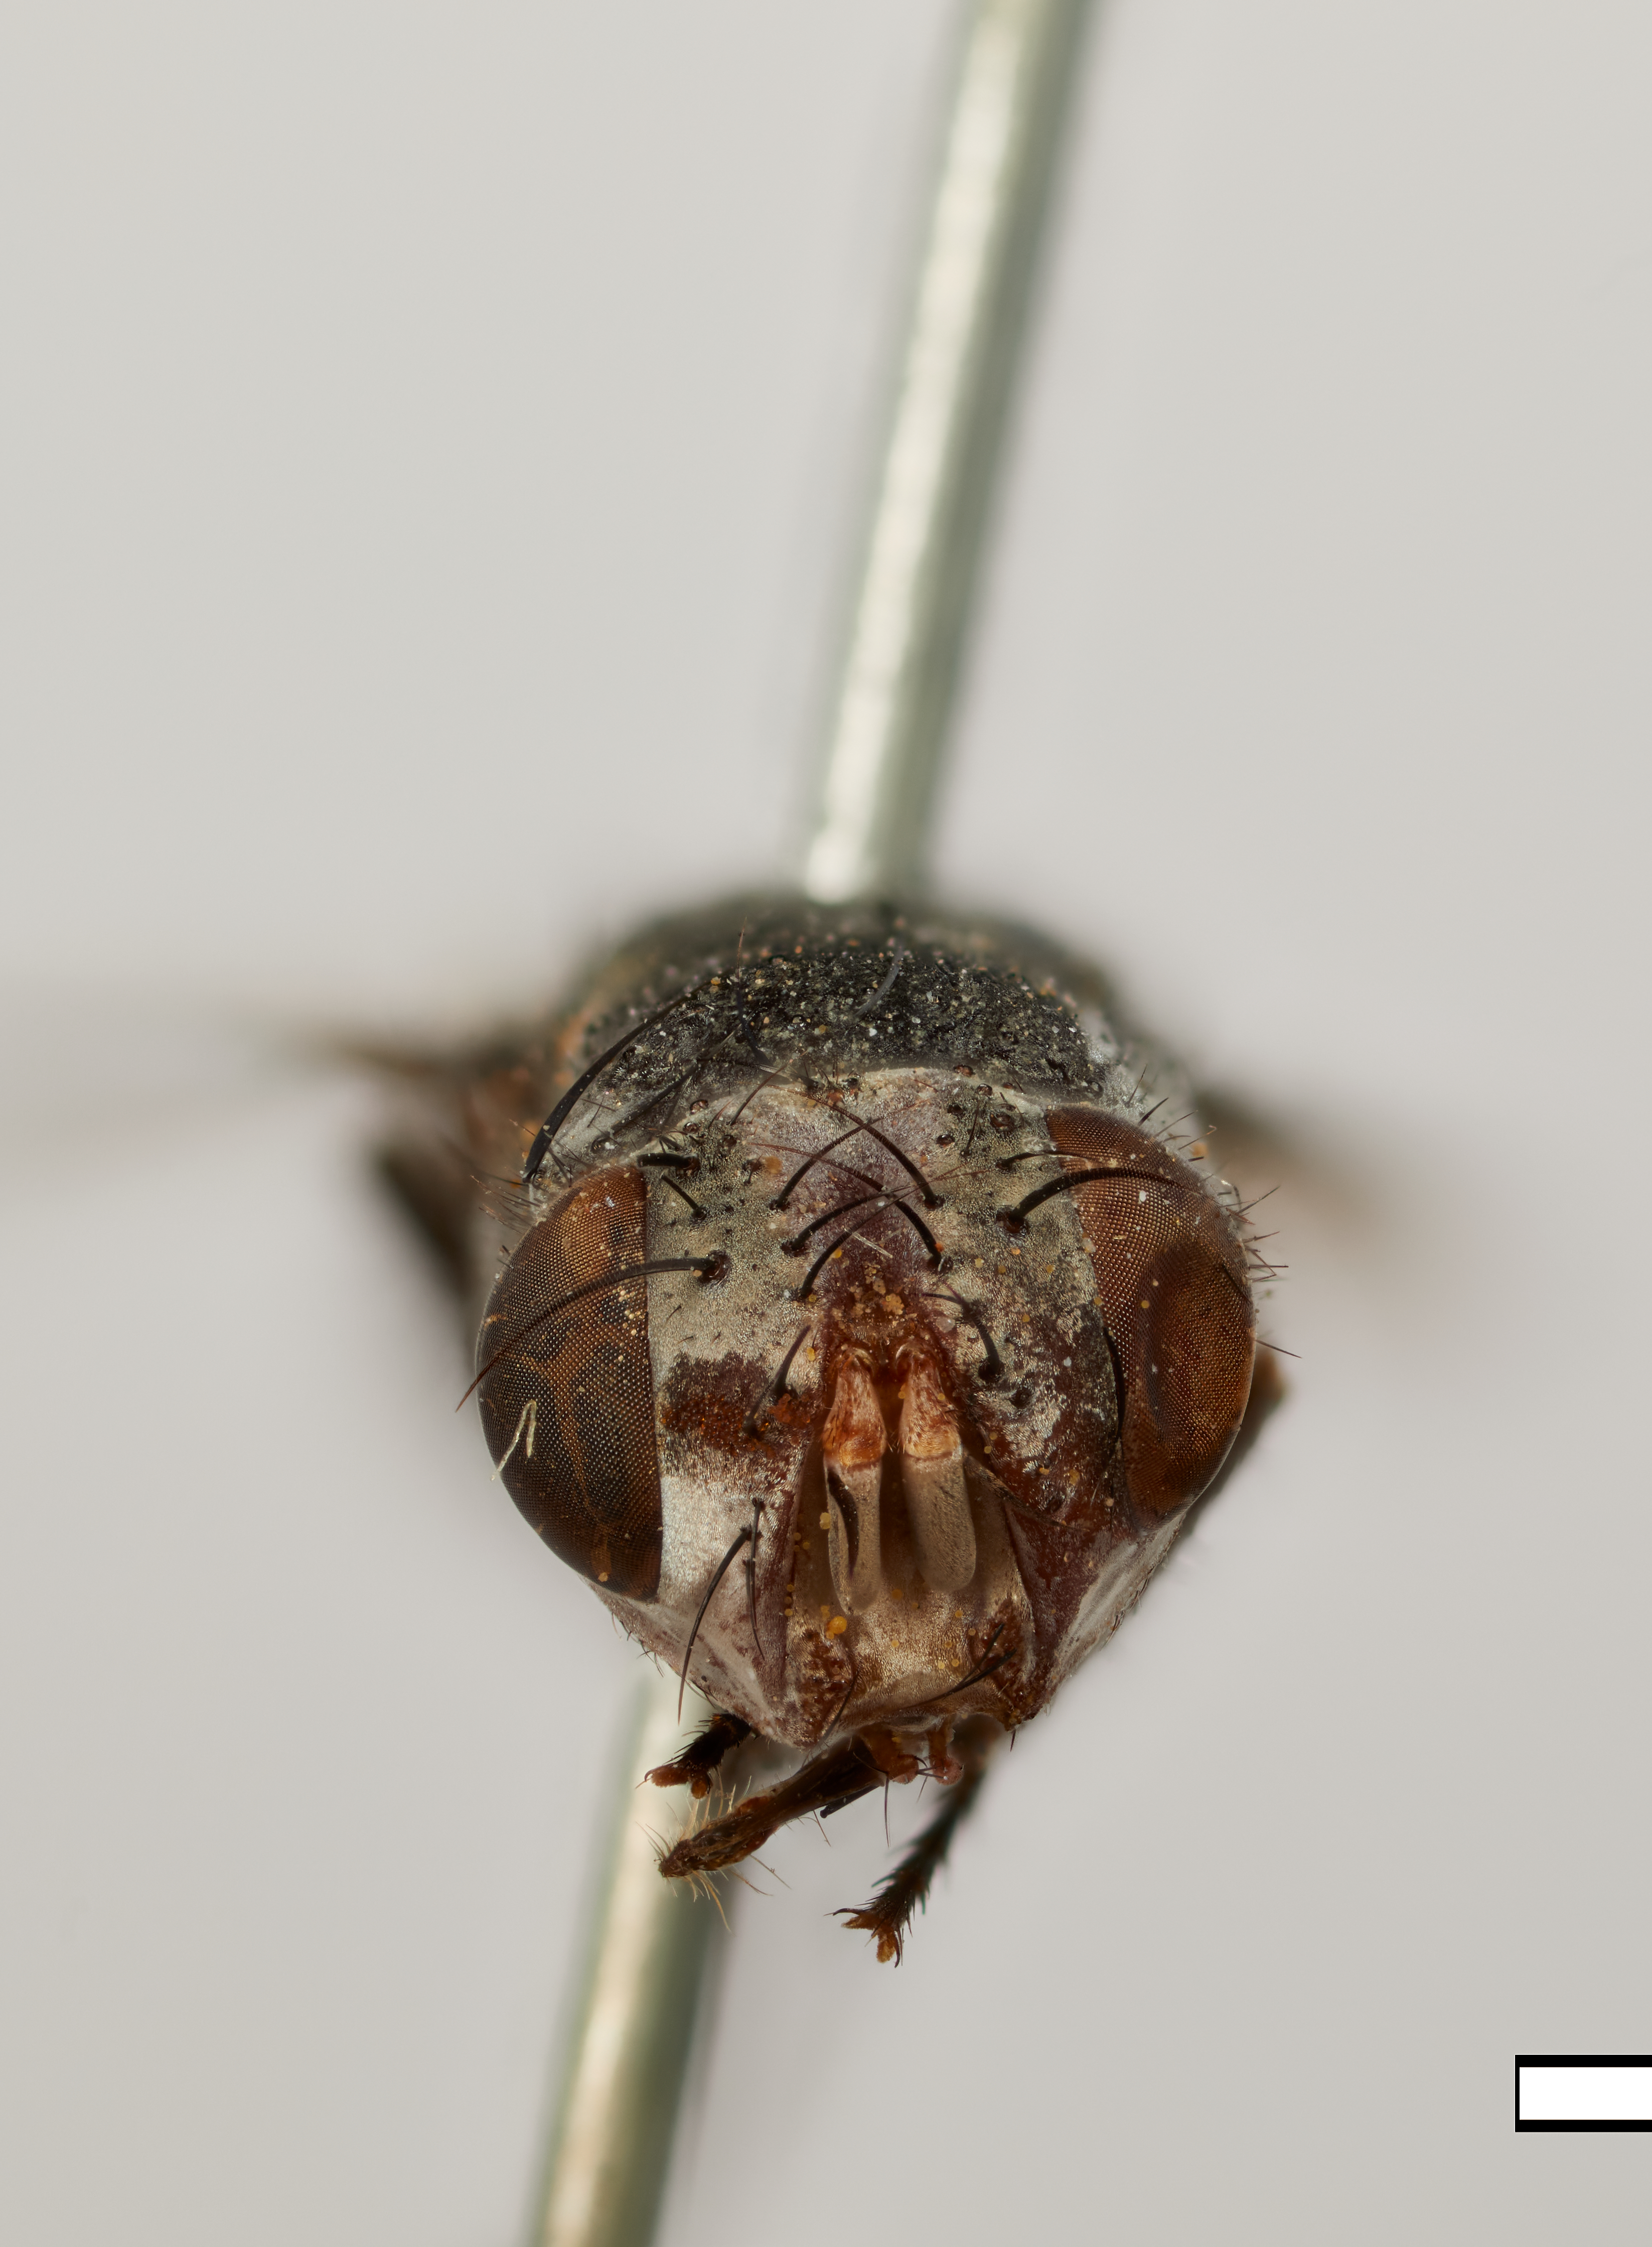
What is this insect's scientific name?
Cockerelliana capitata
